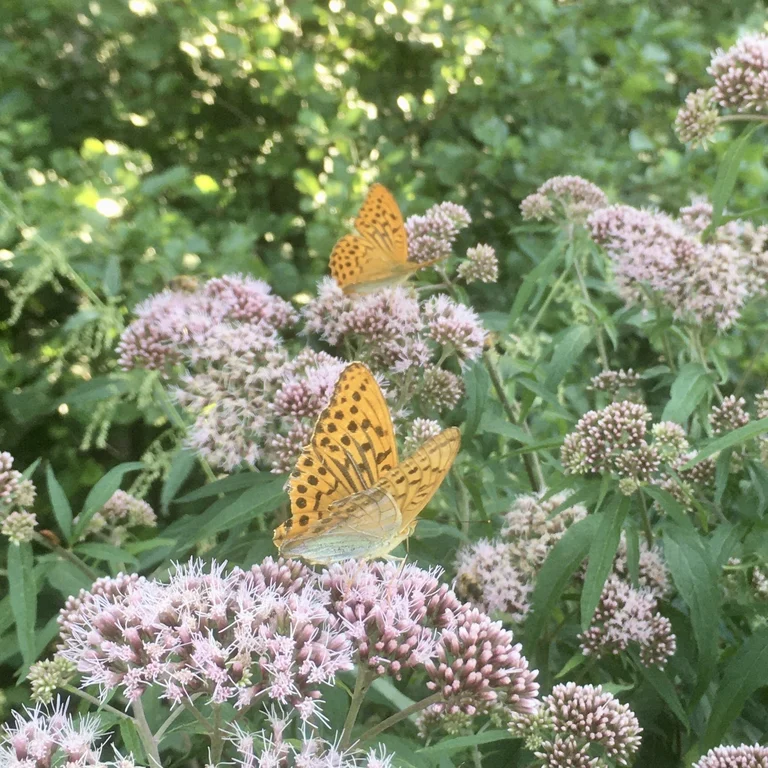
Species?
Argynnis paphia
